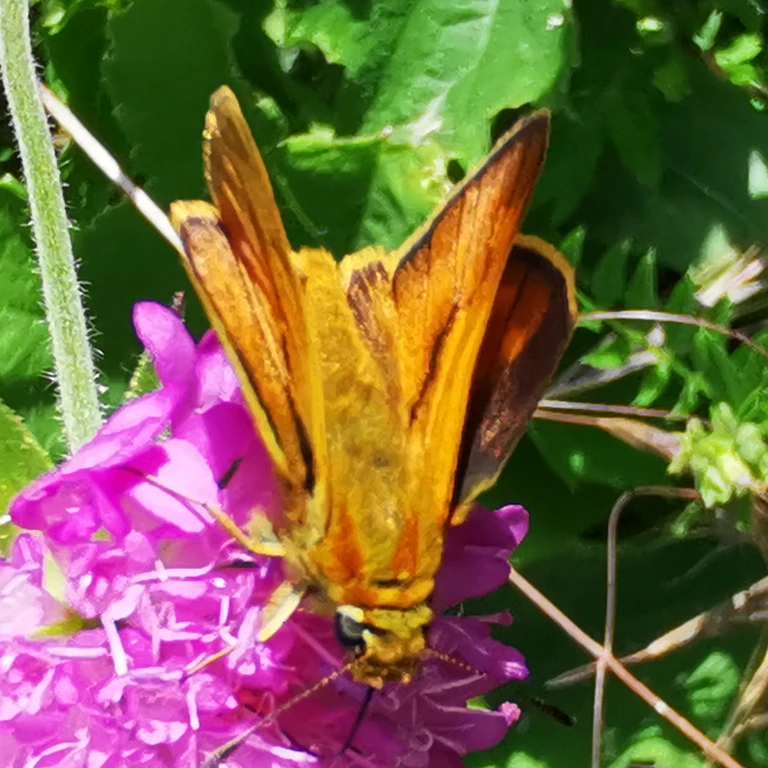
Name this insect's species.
Ochlodes sylvanus (also Ochlodes venata)
